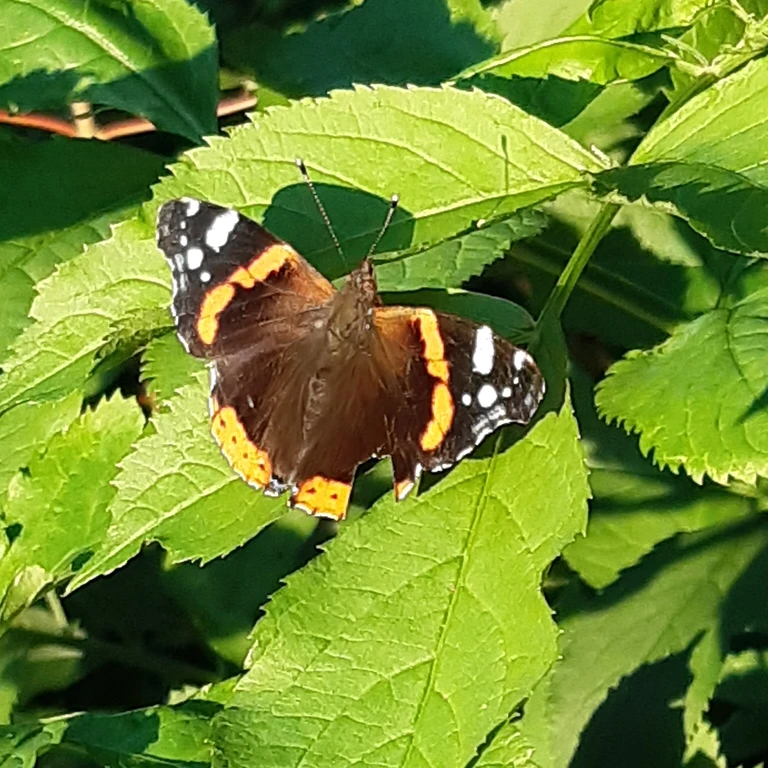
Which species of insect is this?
Vanessa atalanta
